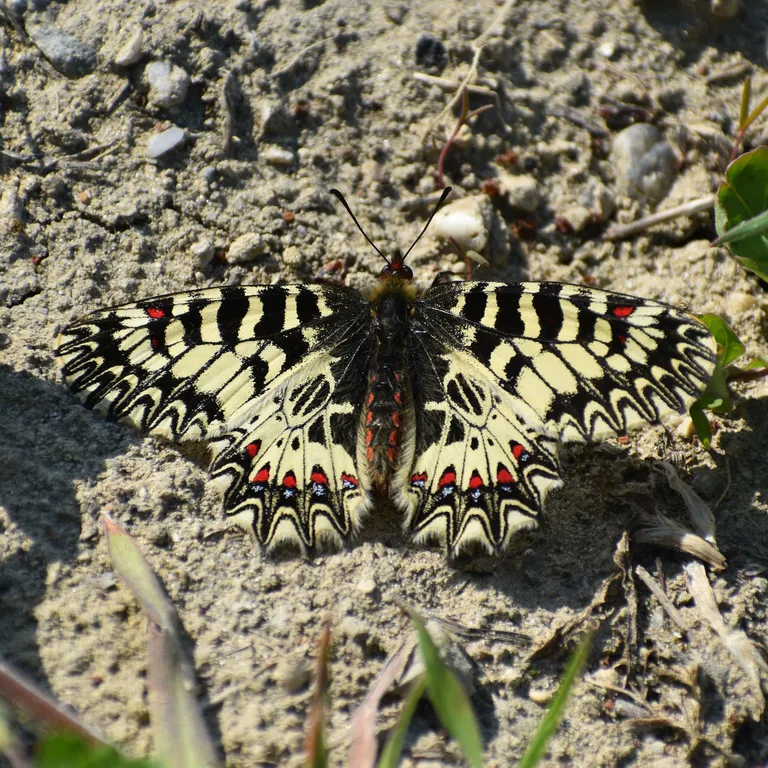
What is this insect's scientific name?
Zerynthia polyxena
